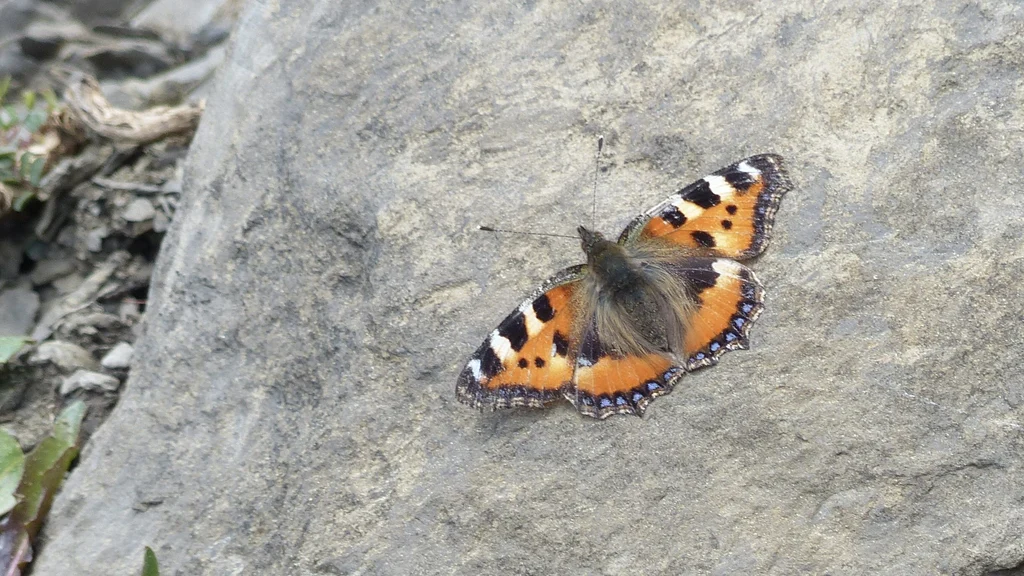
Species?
Aglais urticae
